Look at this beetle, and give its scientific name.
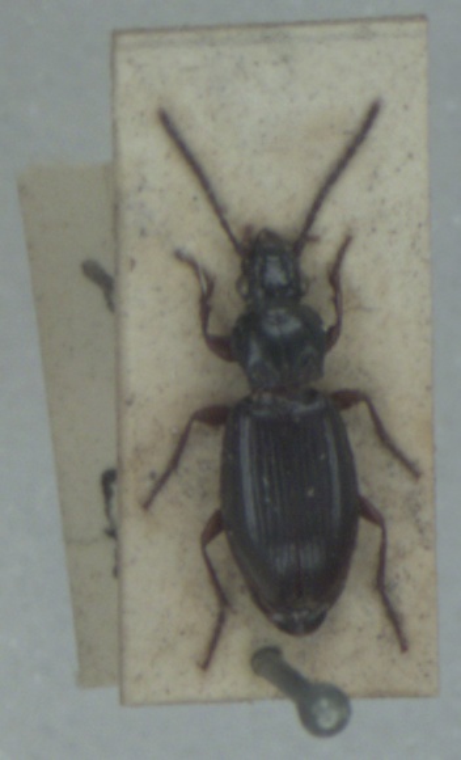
Patrobus assimilis
